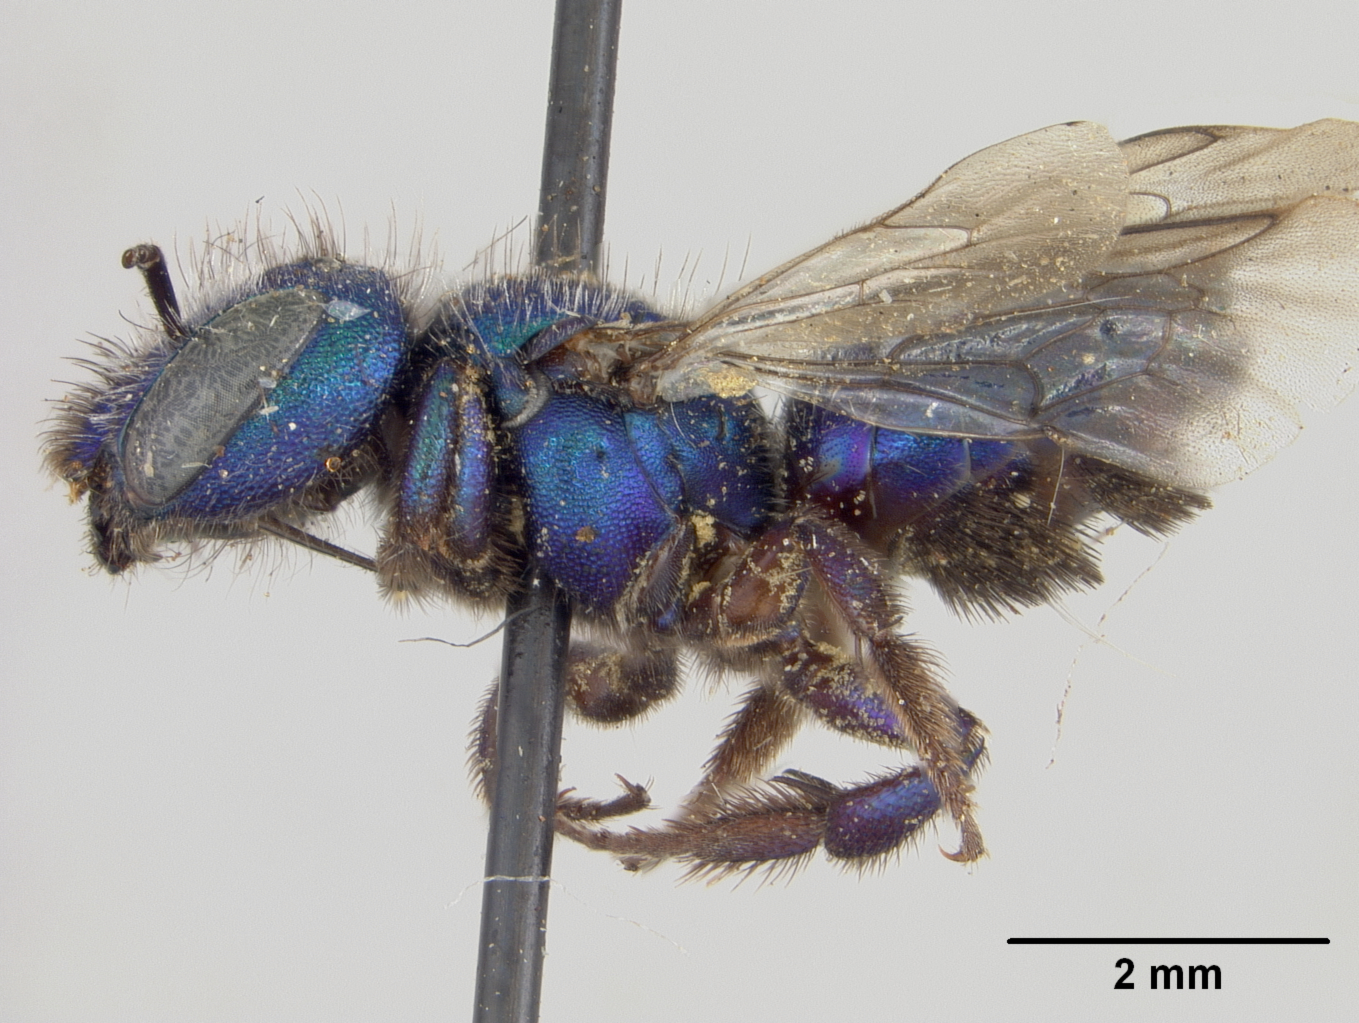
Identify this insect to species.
Osmia indeprensa
